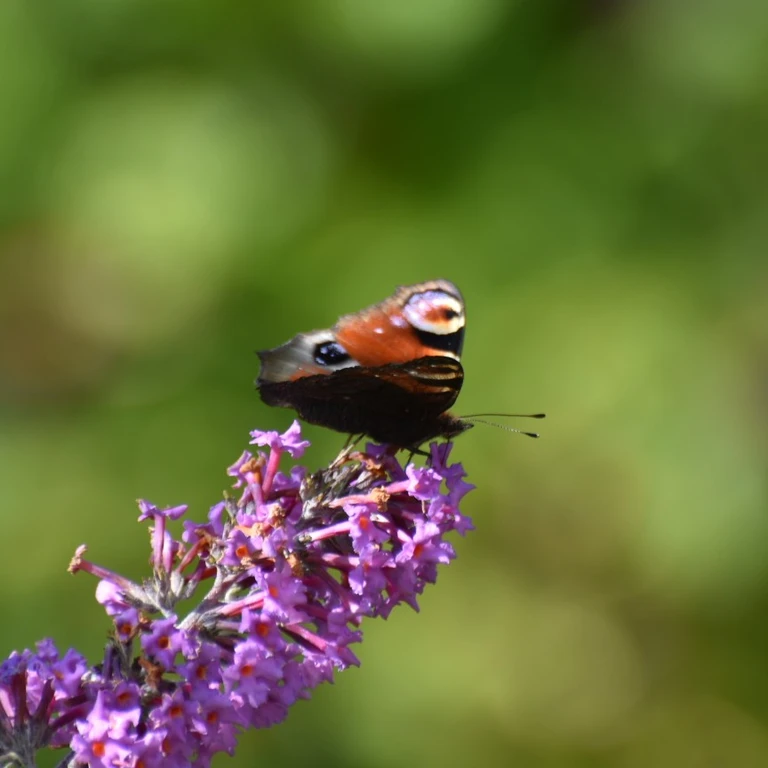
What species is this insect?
Aglais io
